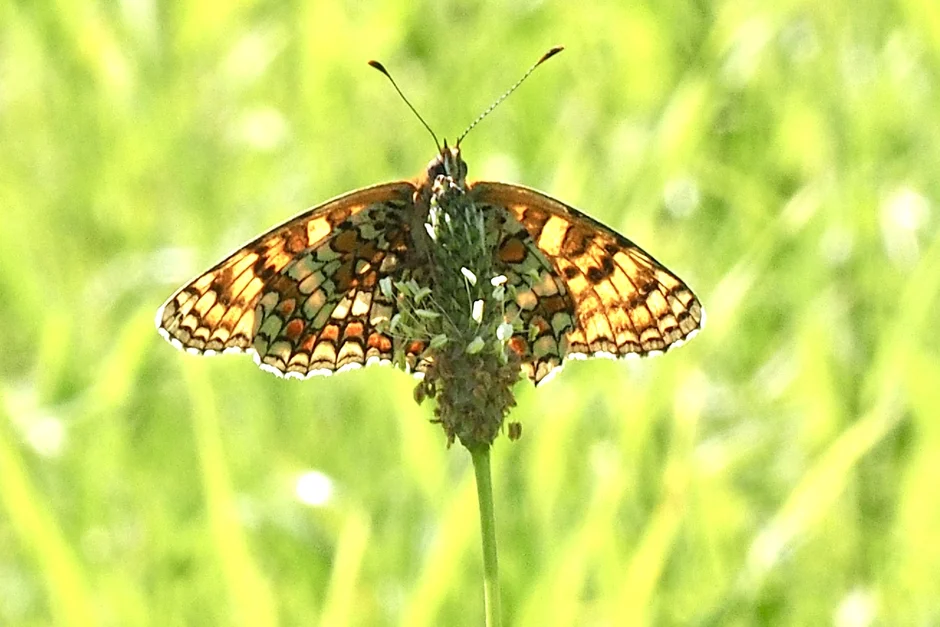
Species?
Melitaea phoebe
